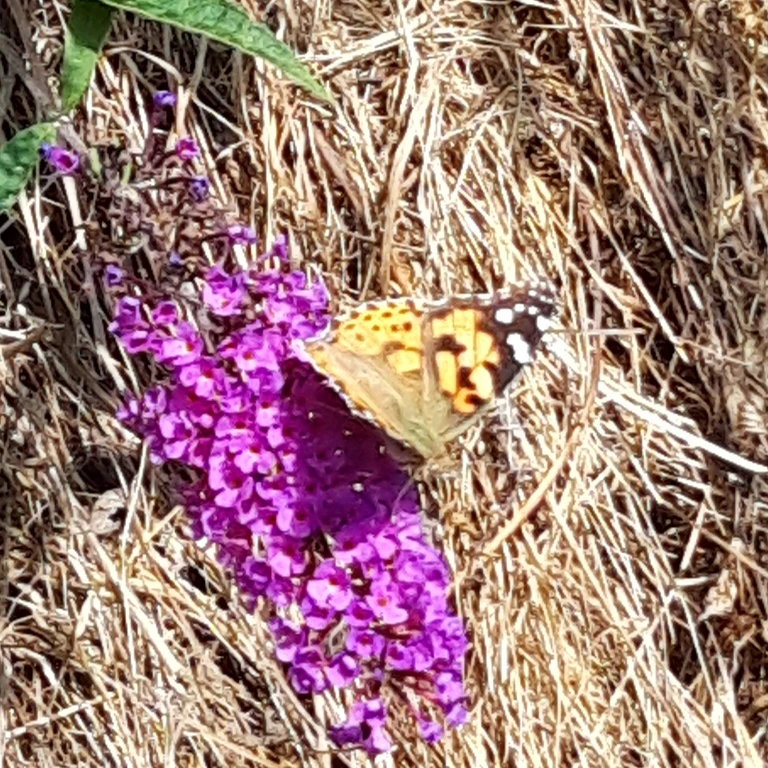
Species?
Vanessa cardui
